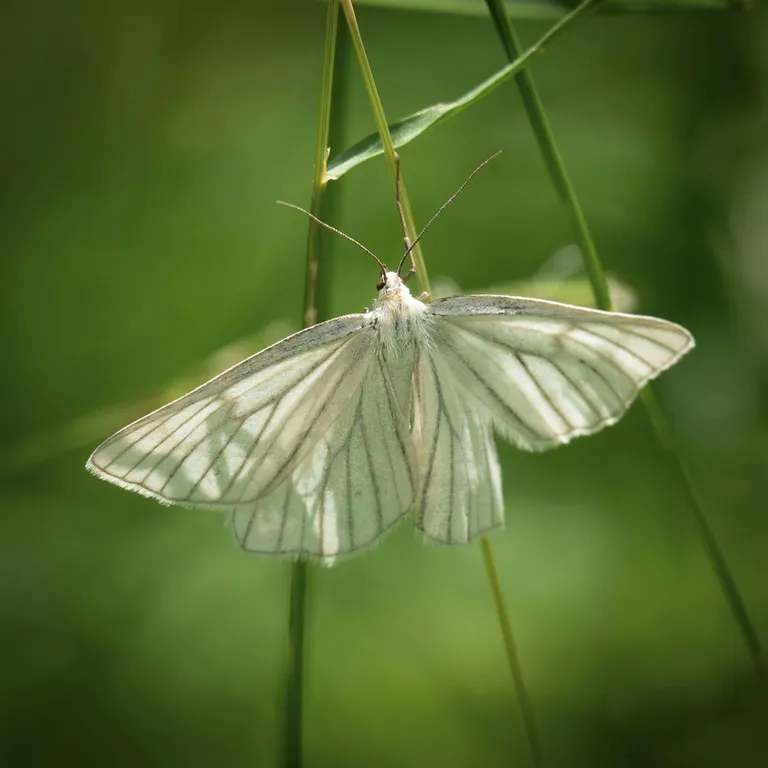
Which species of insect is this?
Siona lineata
